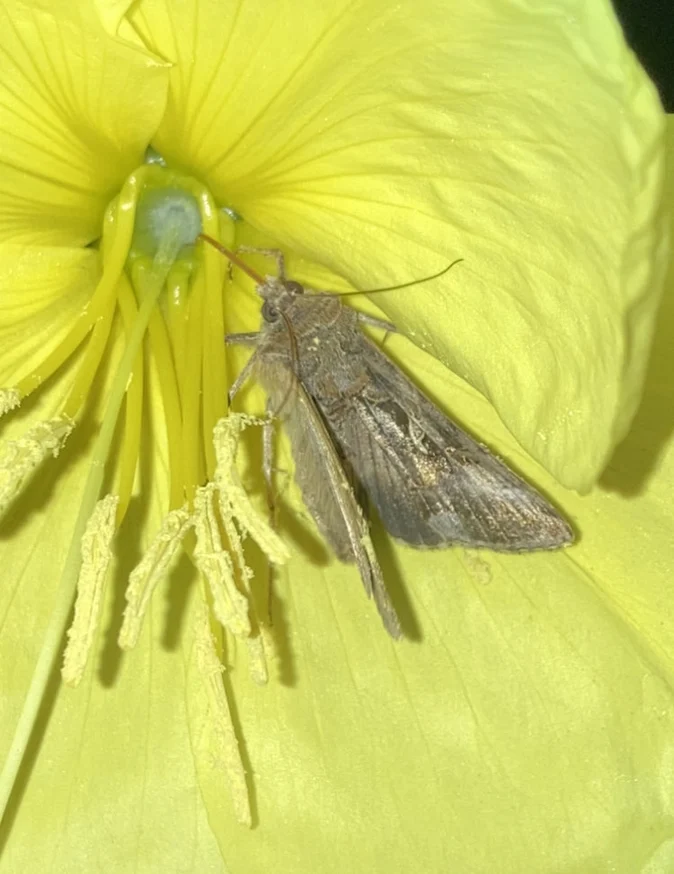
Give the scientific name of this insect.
Autographa gamma
